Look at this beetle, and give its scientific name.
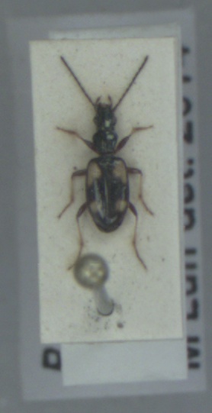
Bembidion illigeri
